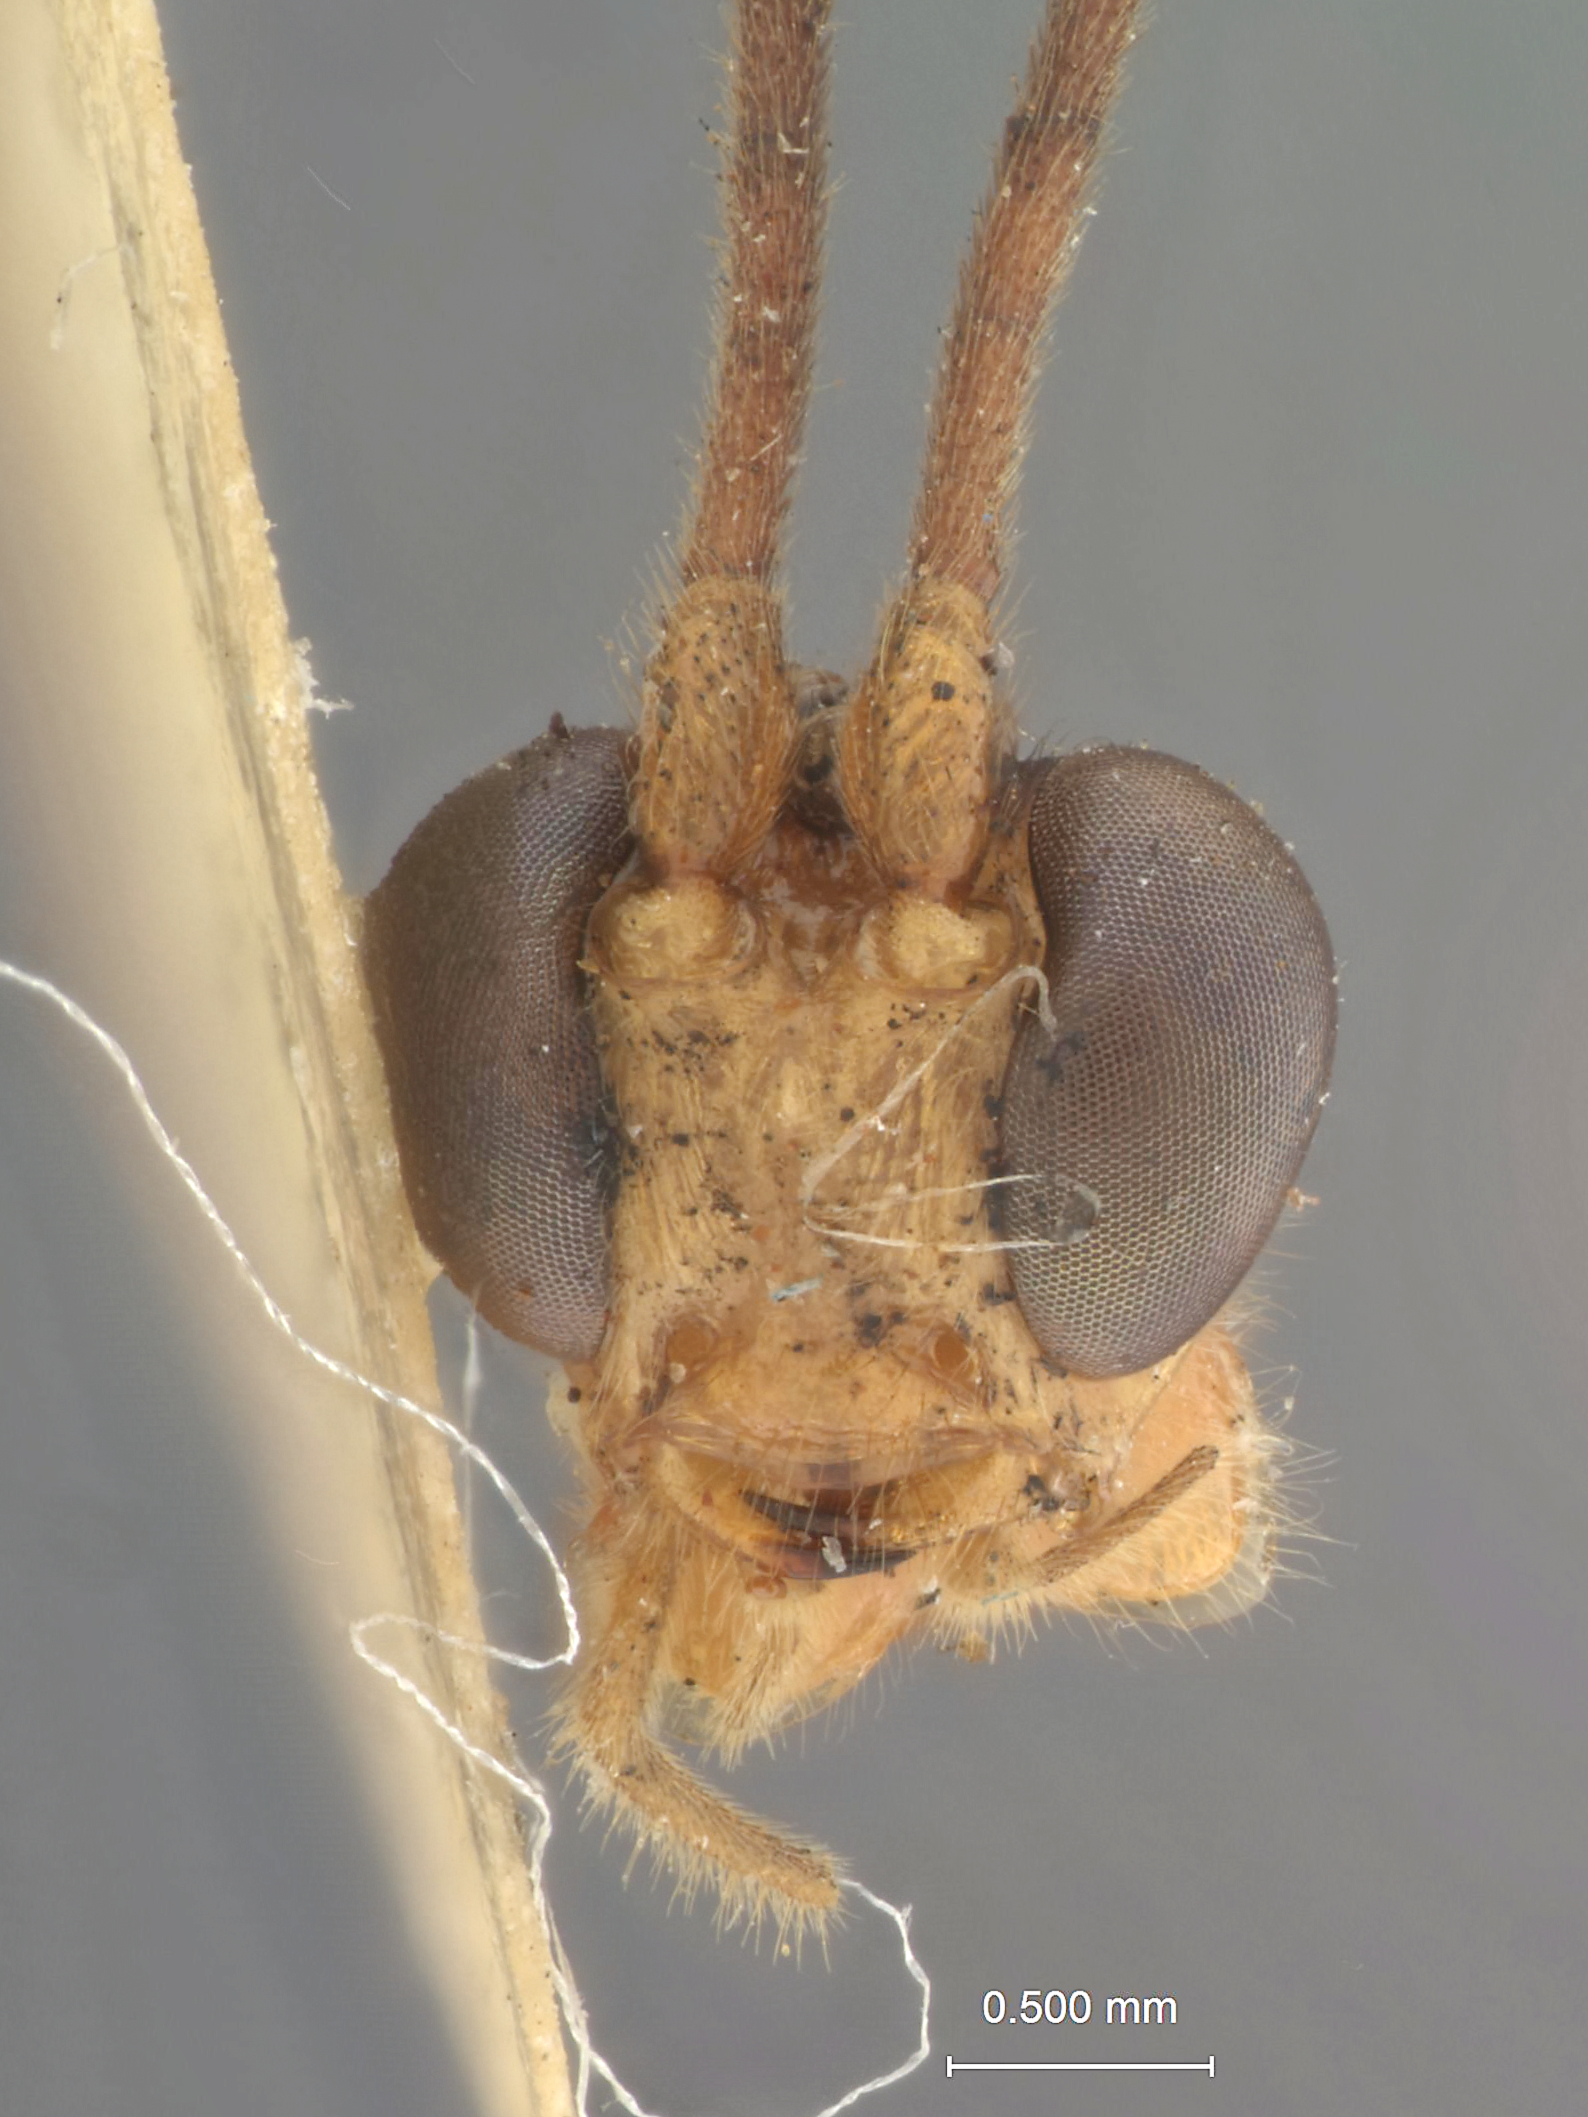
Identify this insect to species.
Zele rosenbergi
